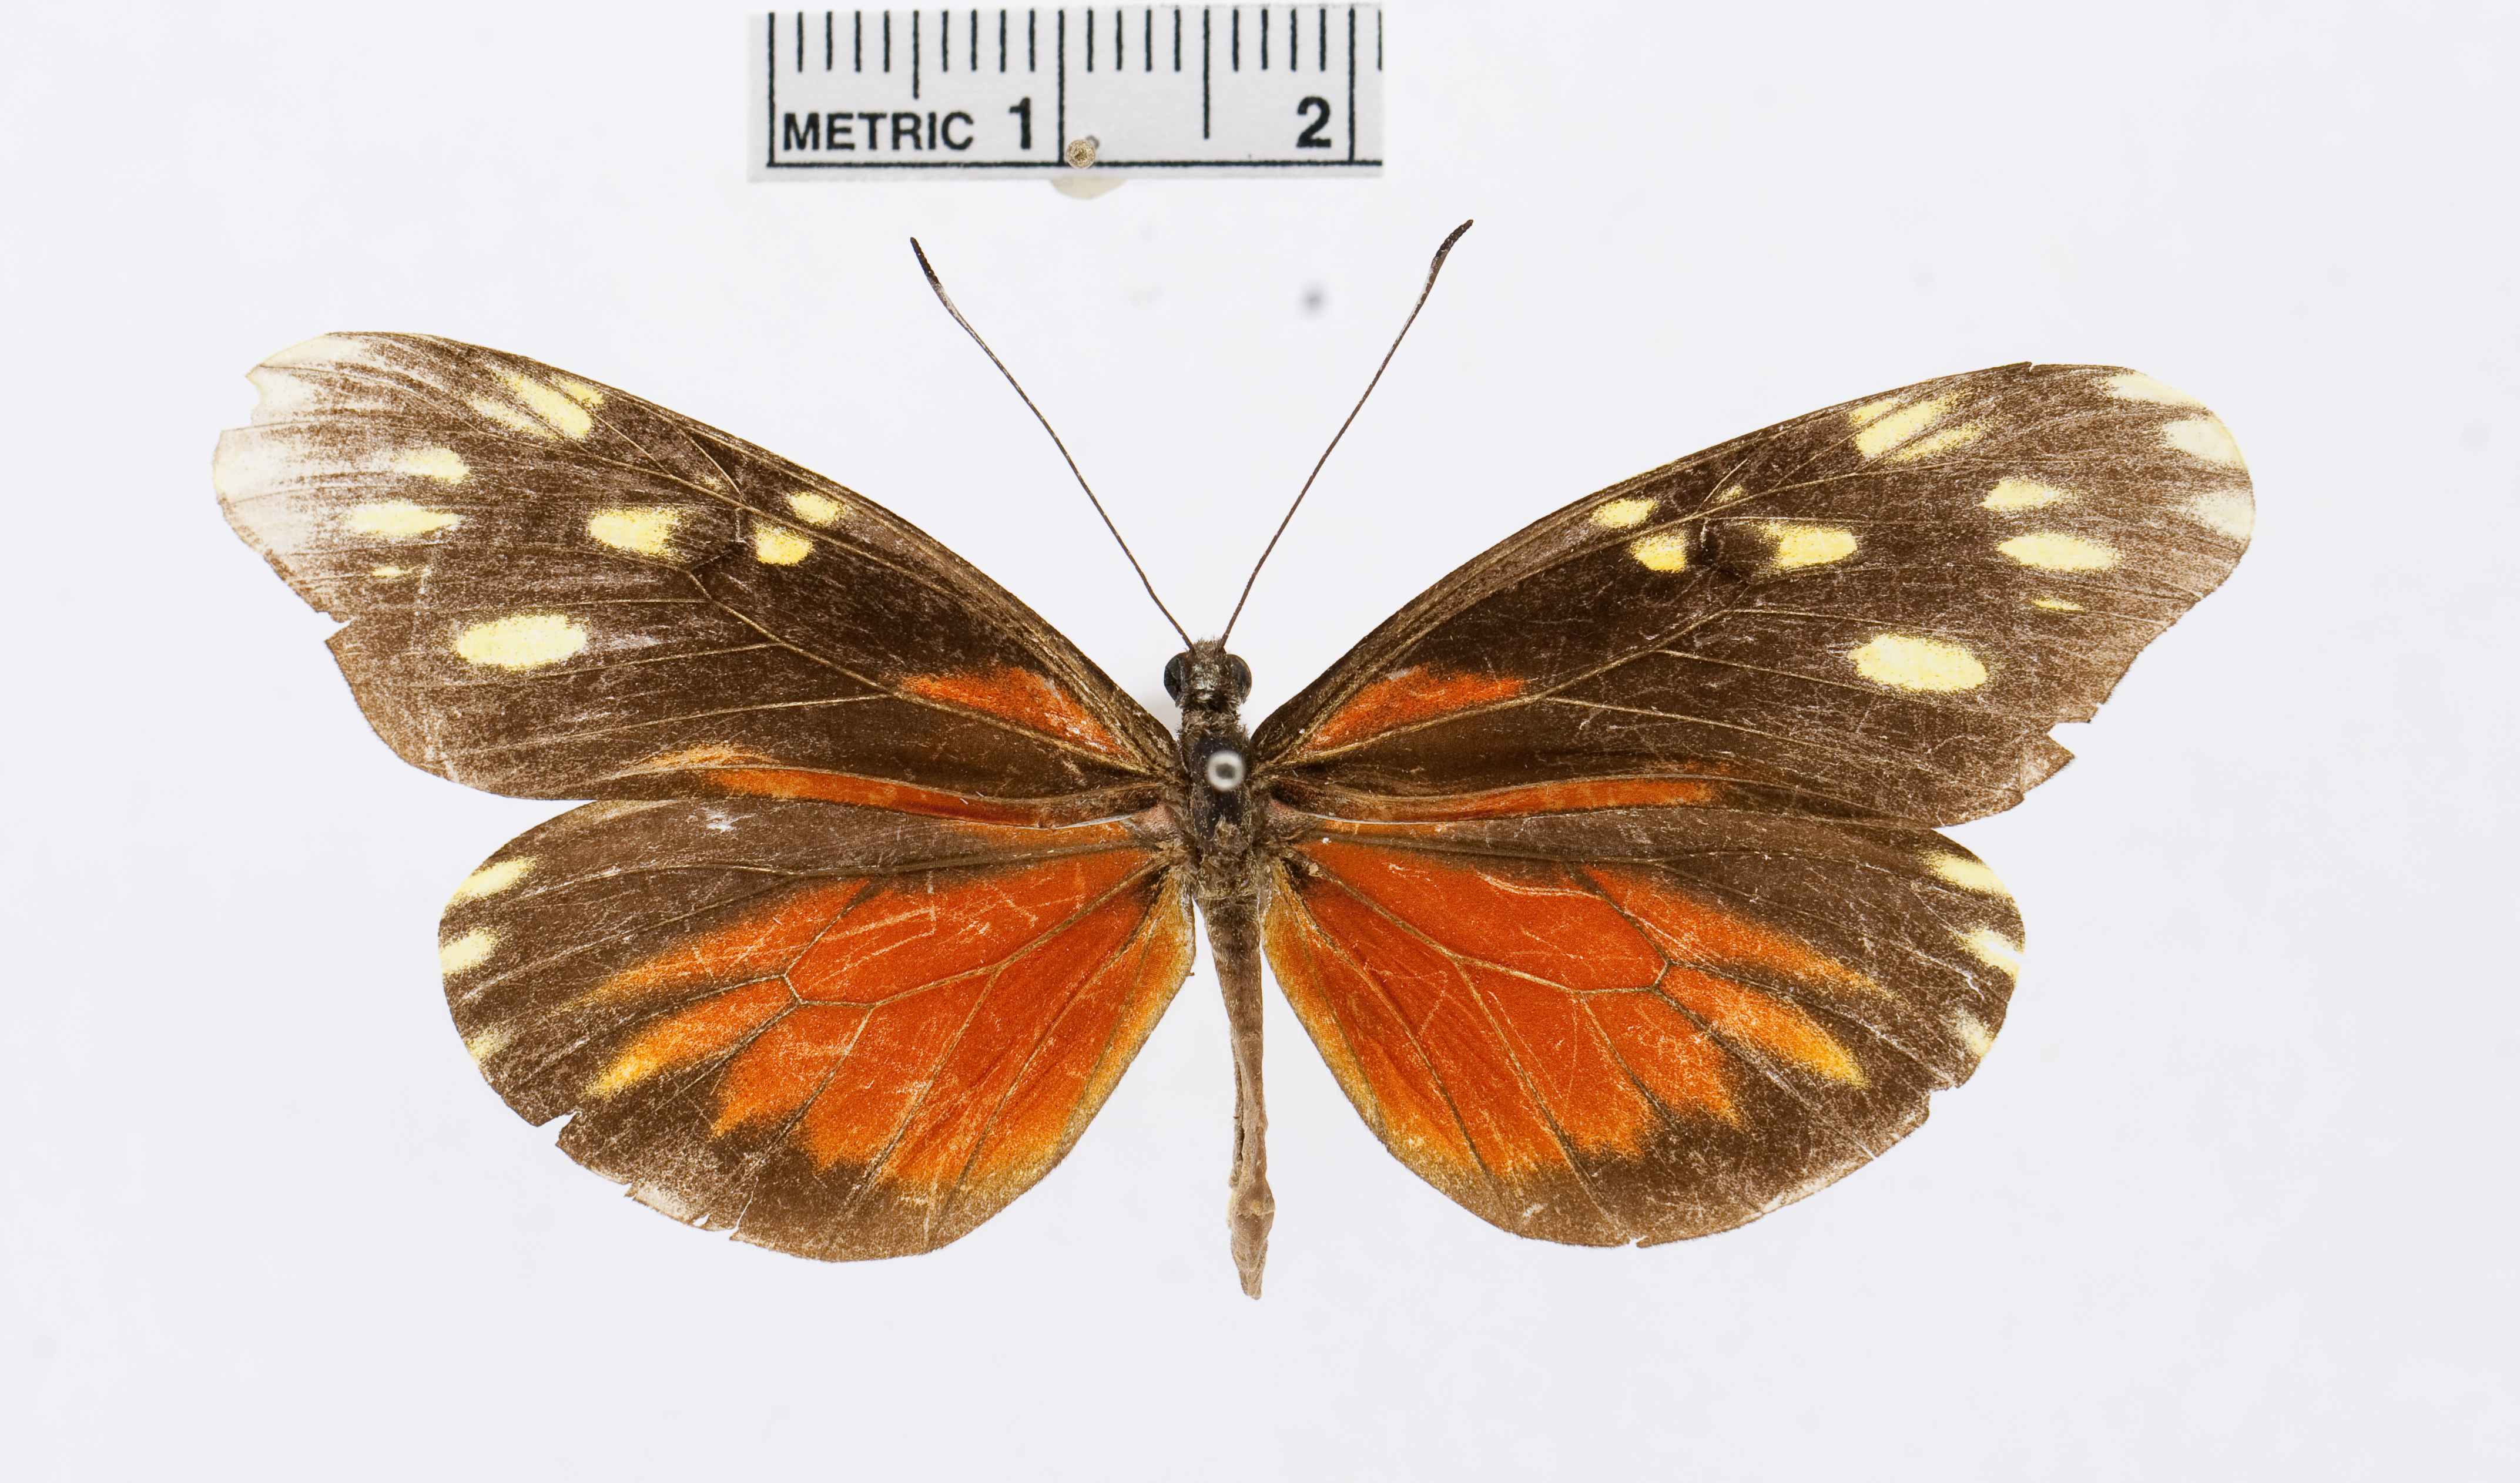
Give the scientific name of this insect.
Dismorphia eunoe
